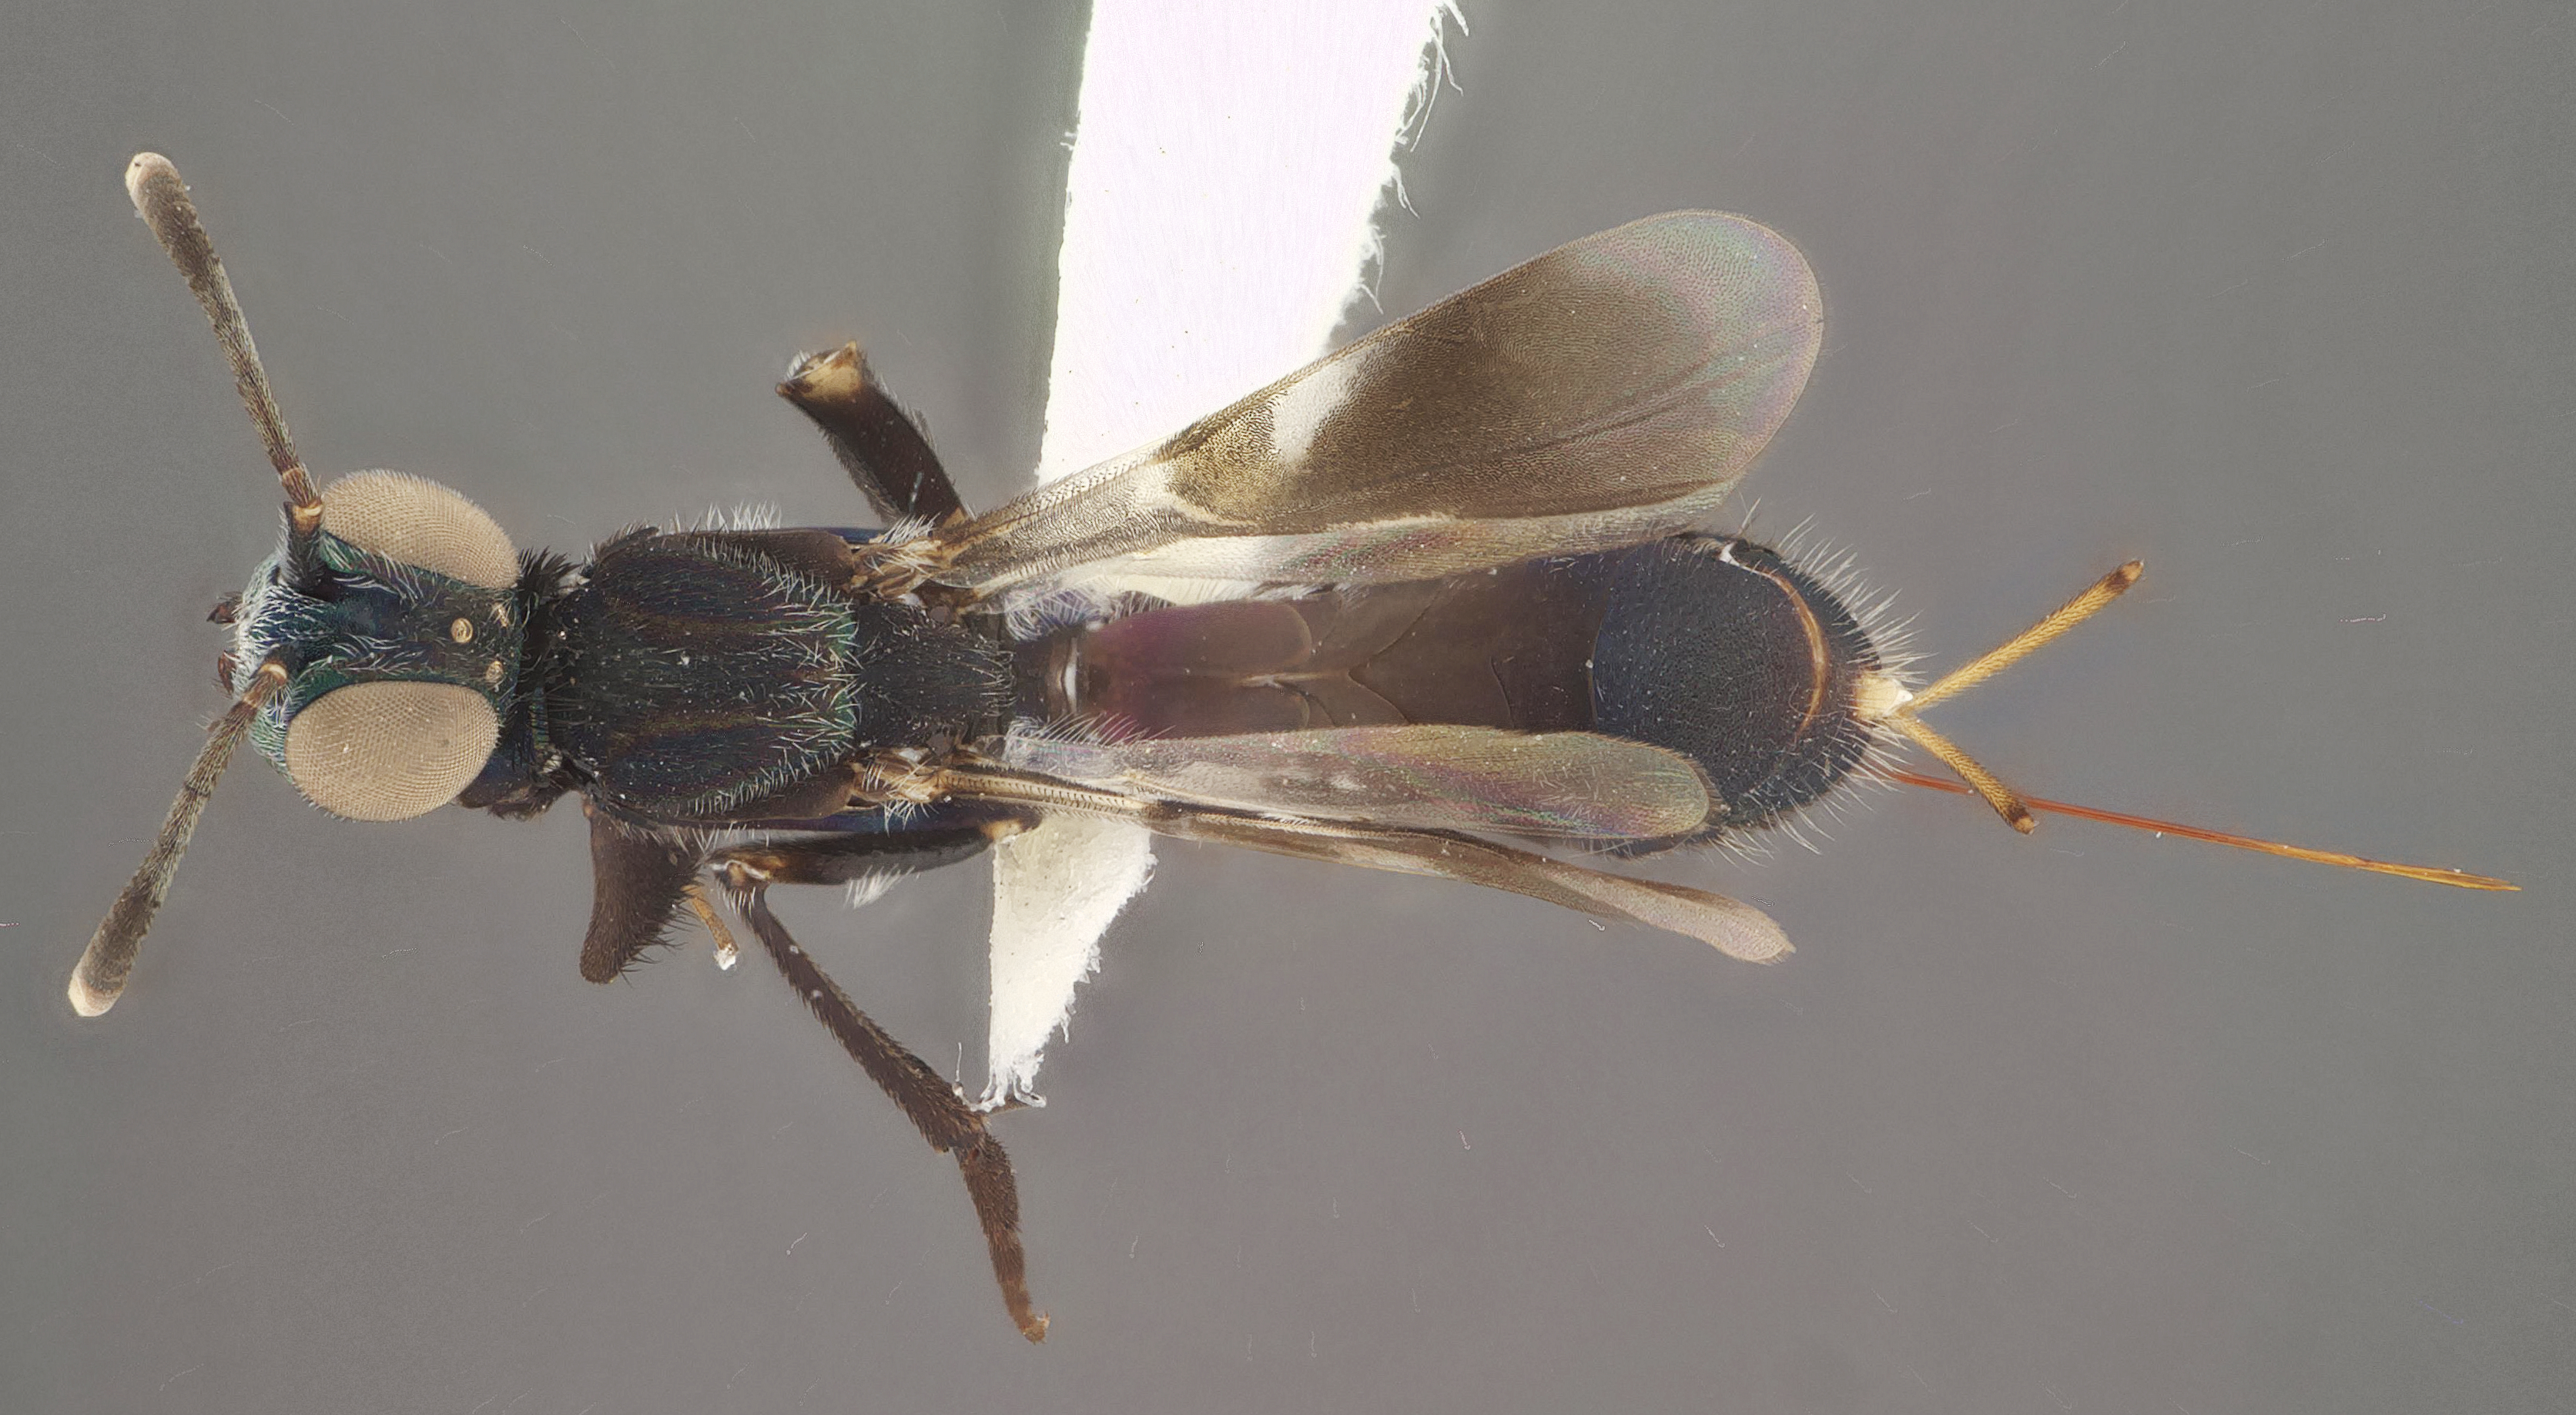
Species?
Macreupelmus erwini
